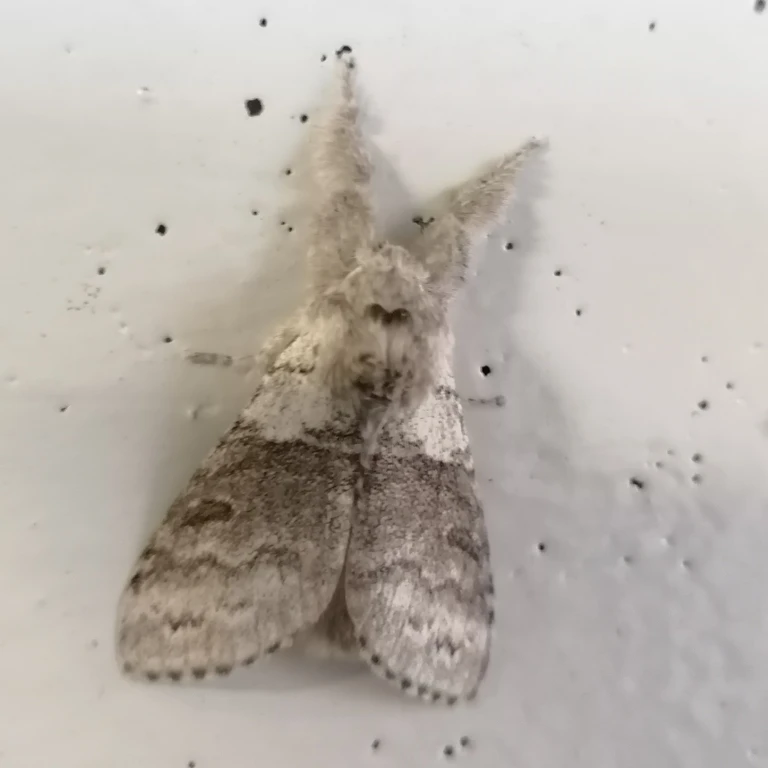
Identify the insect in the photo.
Calliteara pudibunda
